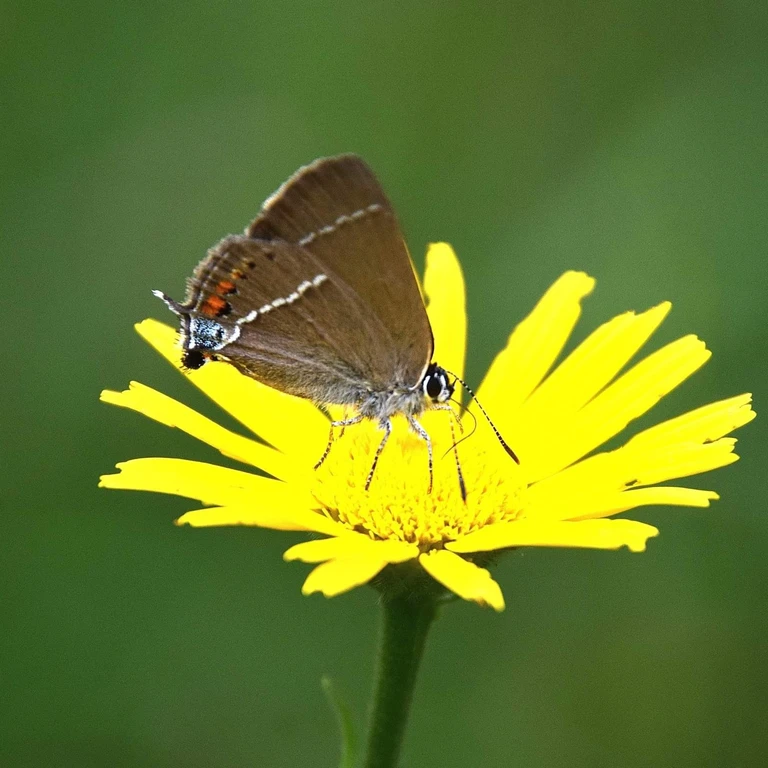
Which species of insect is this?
Satyrium spini (also Tuttiola spini)
